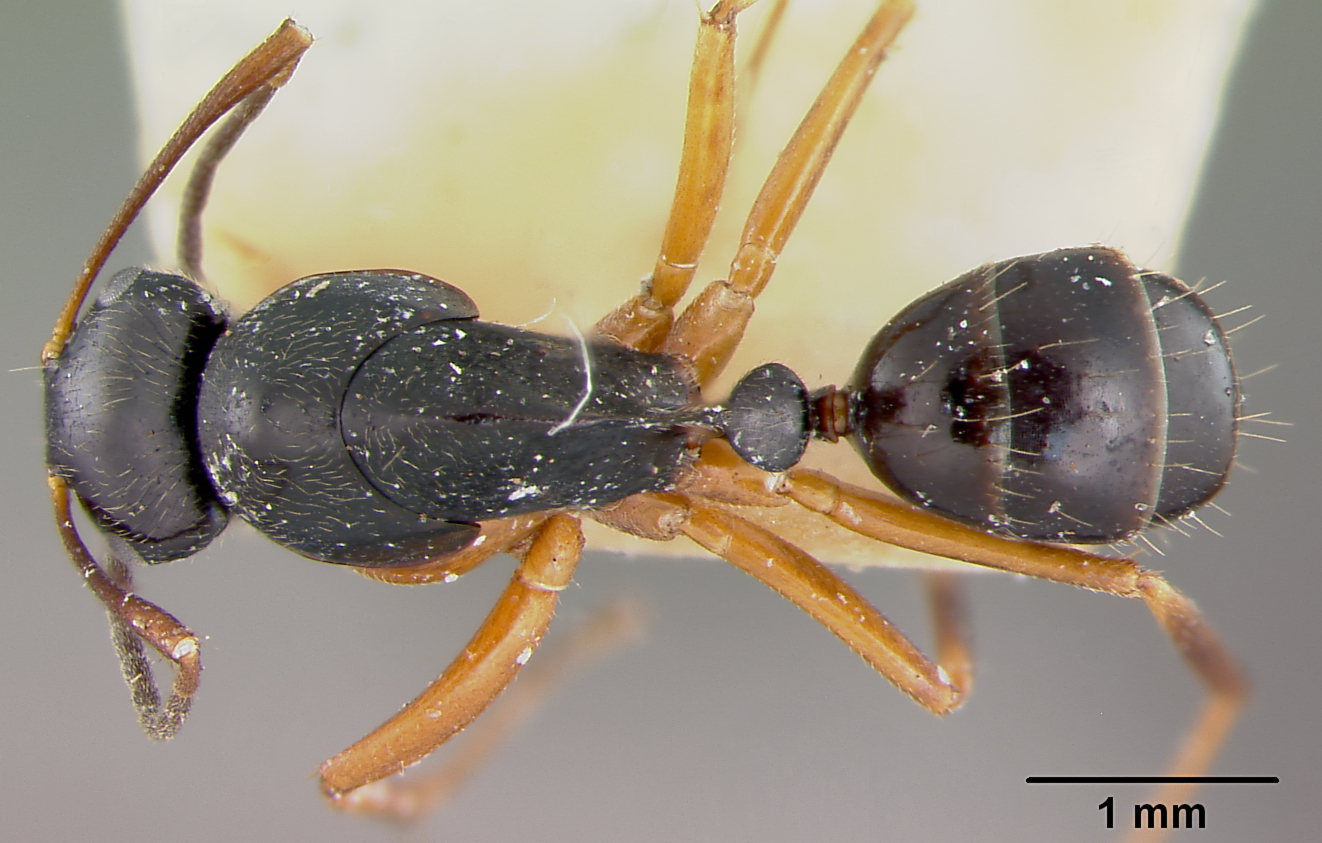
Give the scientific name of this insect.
Camponotus lauensis
